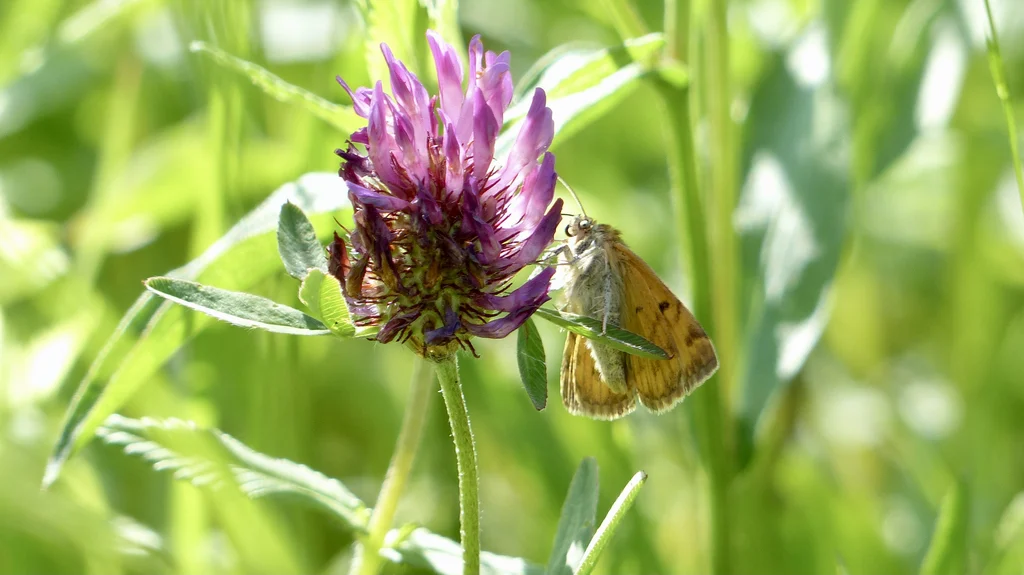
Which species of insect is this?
Euclidia glyphica
